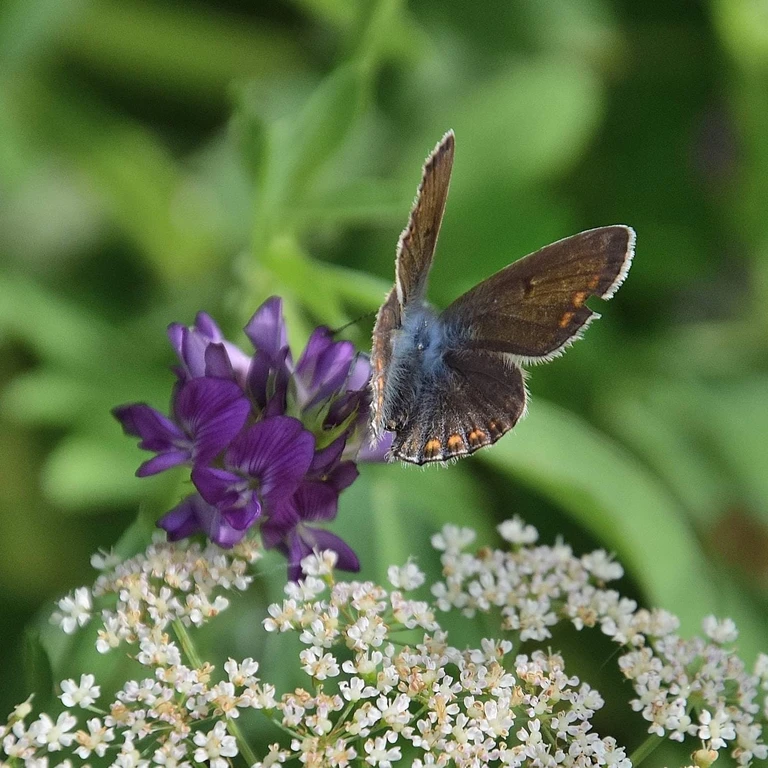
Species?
Polyommatus icarus
